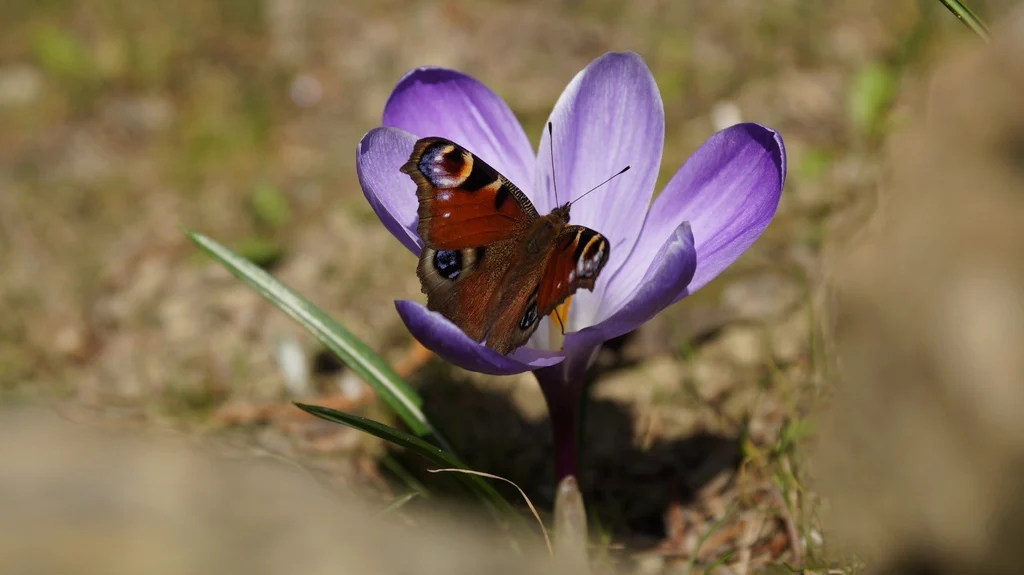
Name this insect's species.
Aglais io
